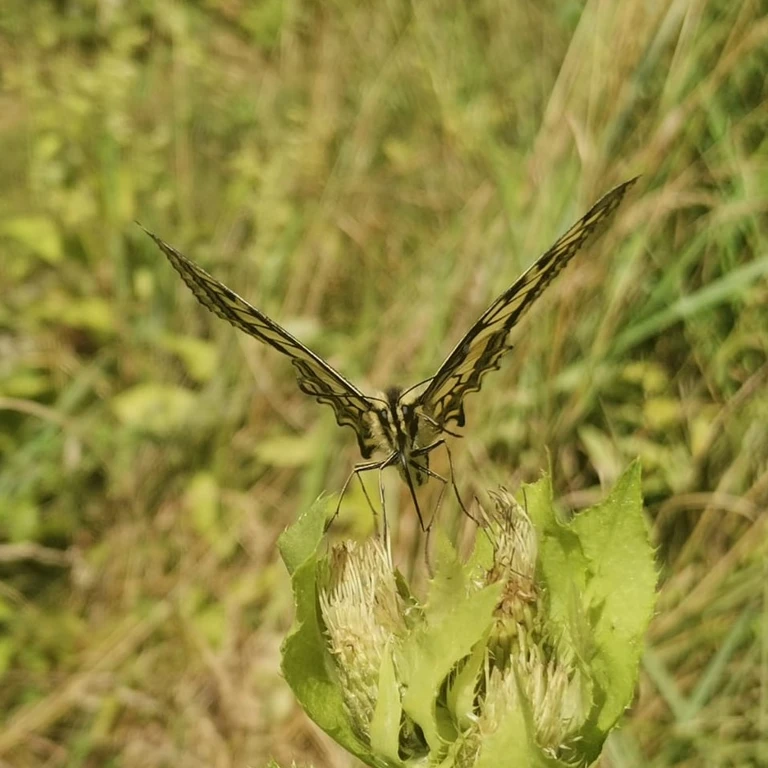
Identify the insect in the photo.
Papilio machaon
